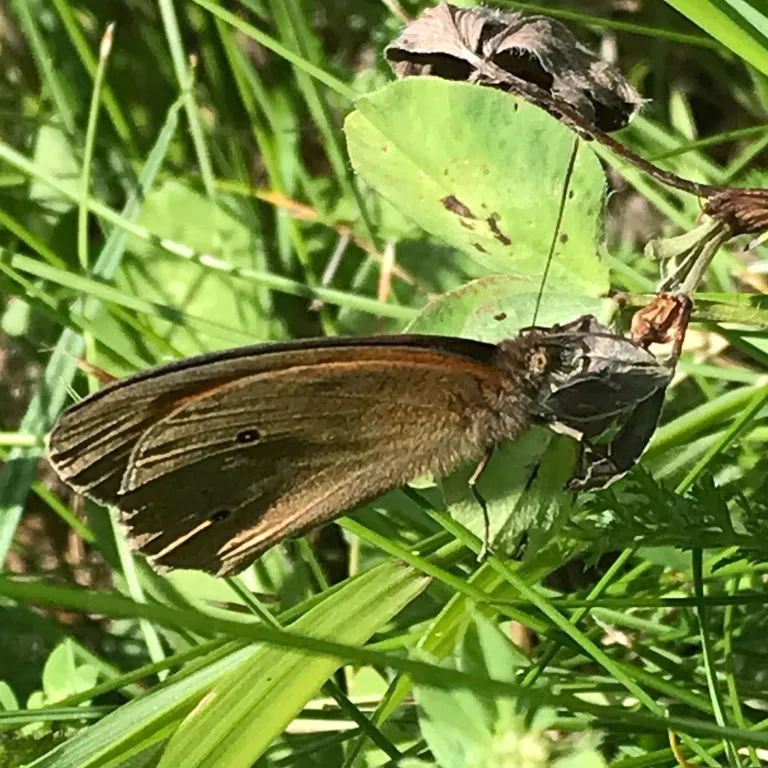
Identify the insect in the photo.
Maniola jurtina
